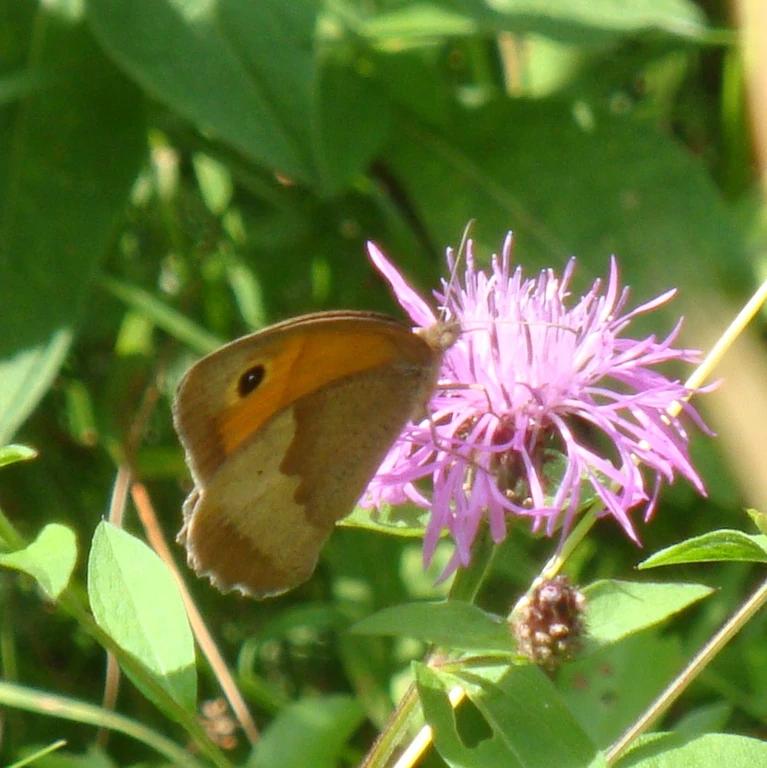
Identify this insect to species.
Maniola jurtina
